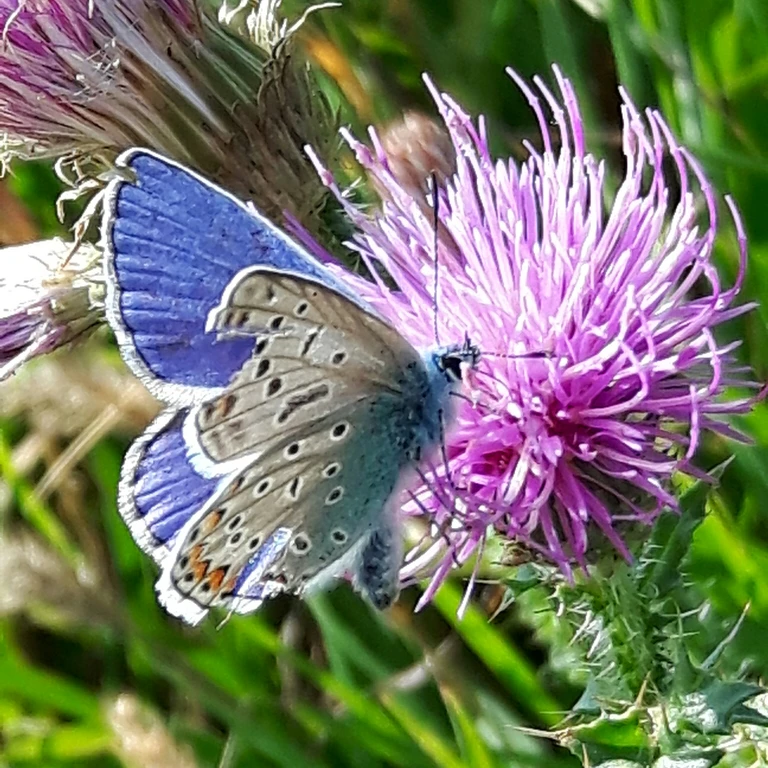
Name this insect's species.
Polyommatus icarus
